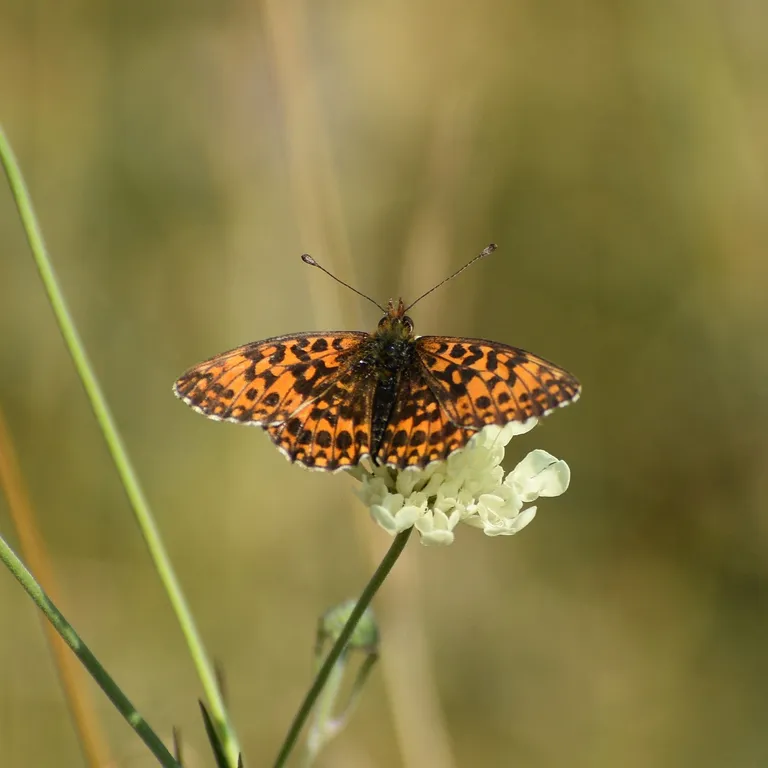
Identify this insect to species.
Boloria dia
